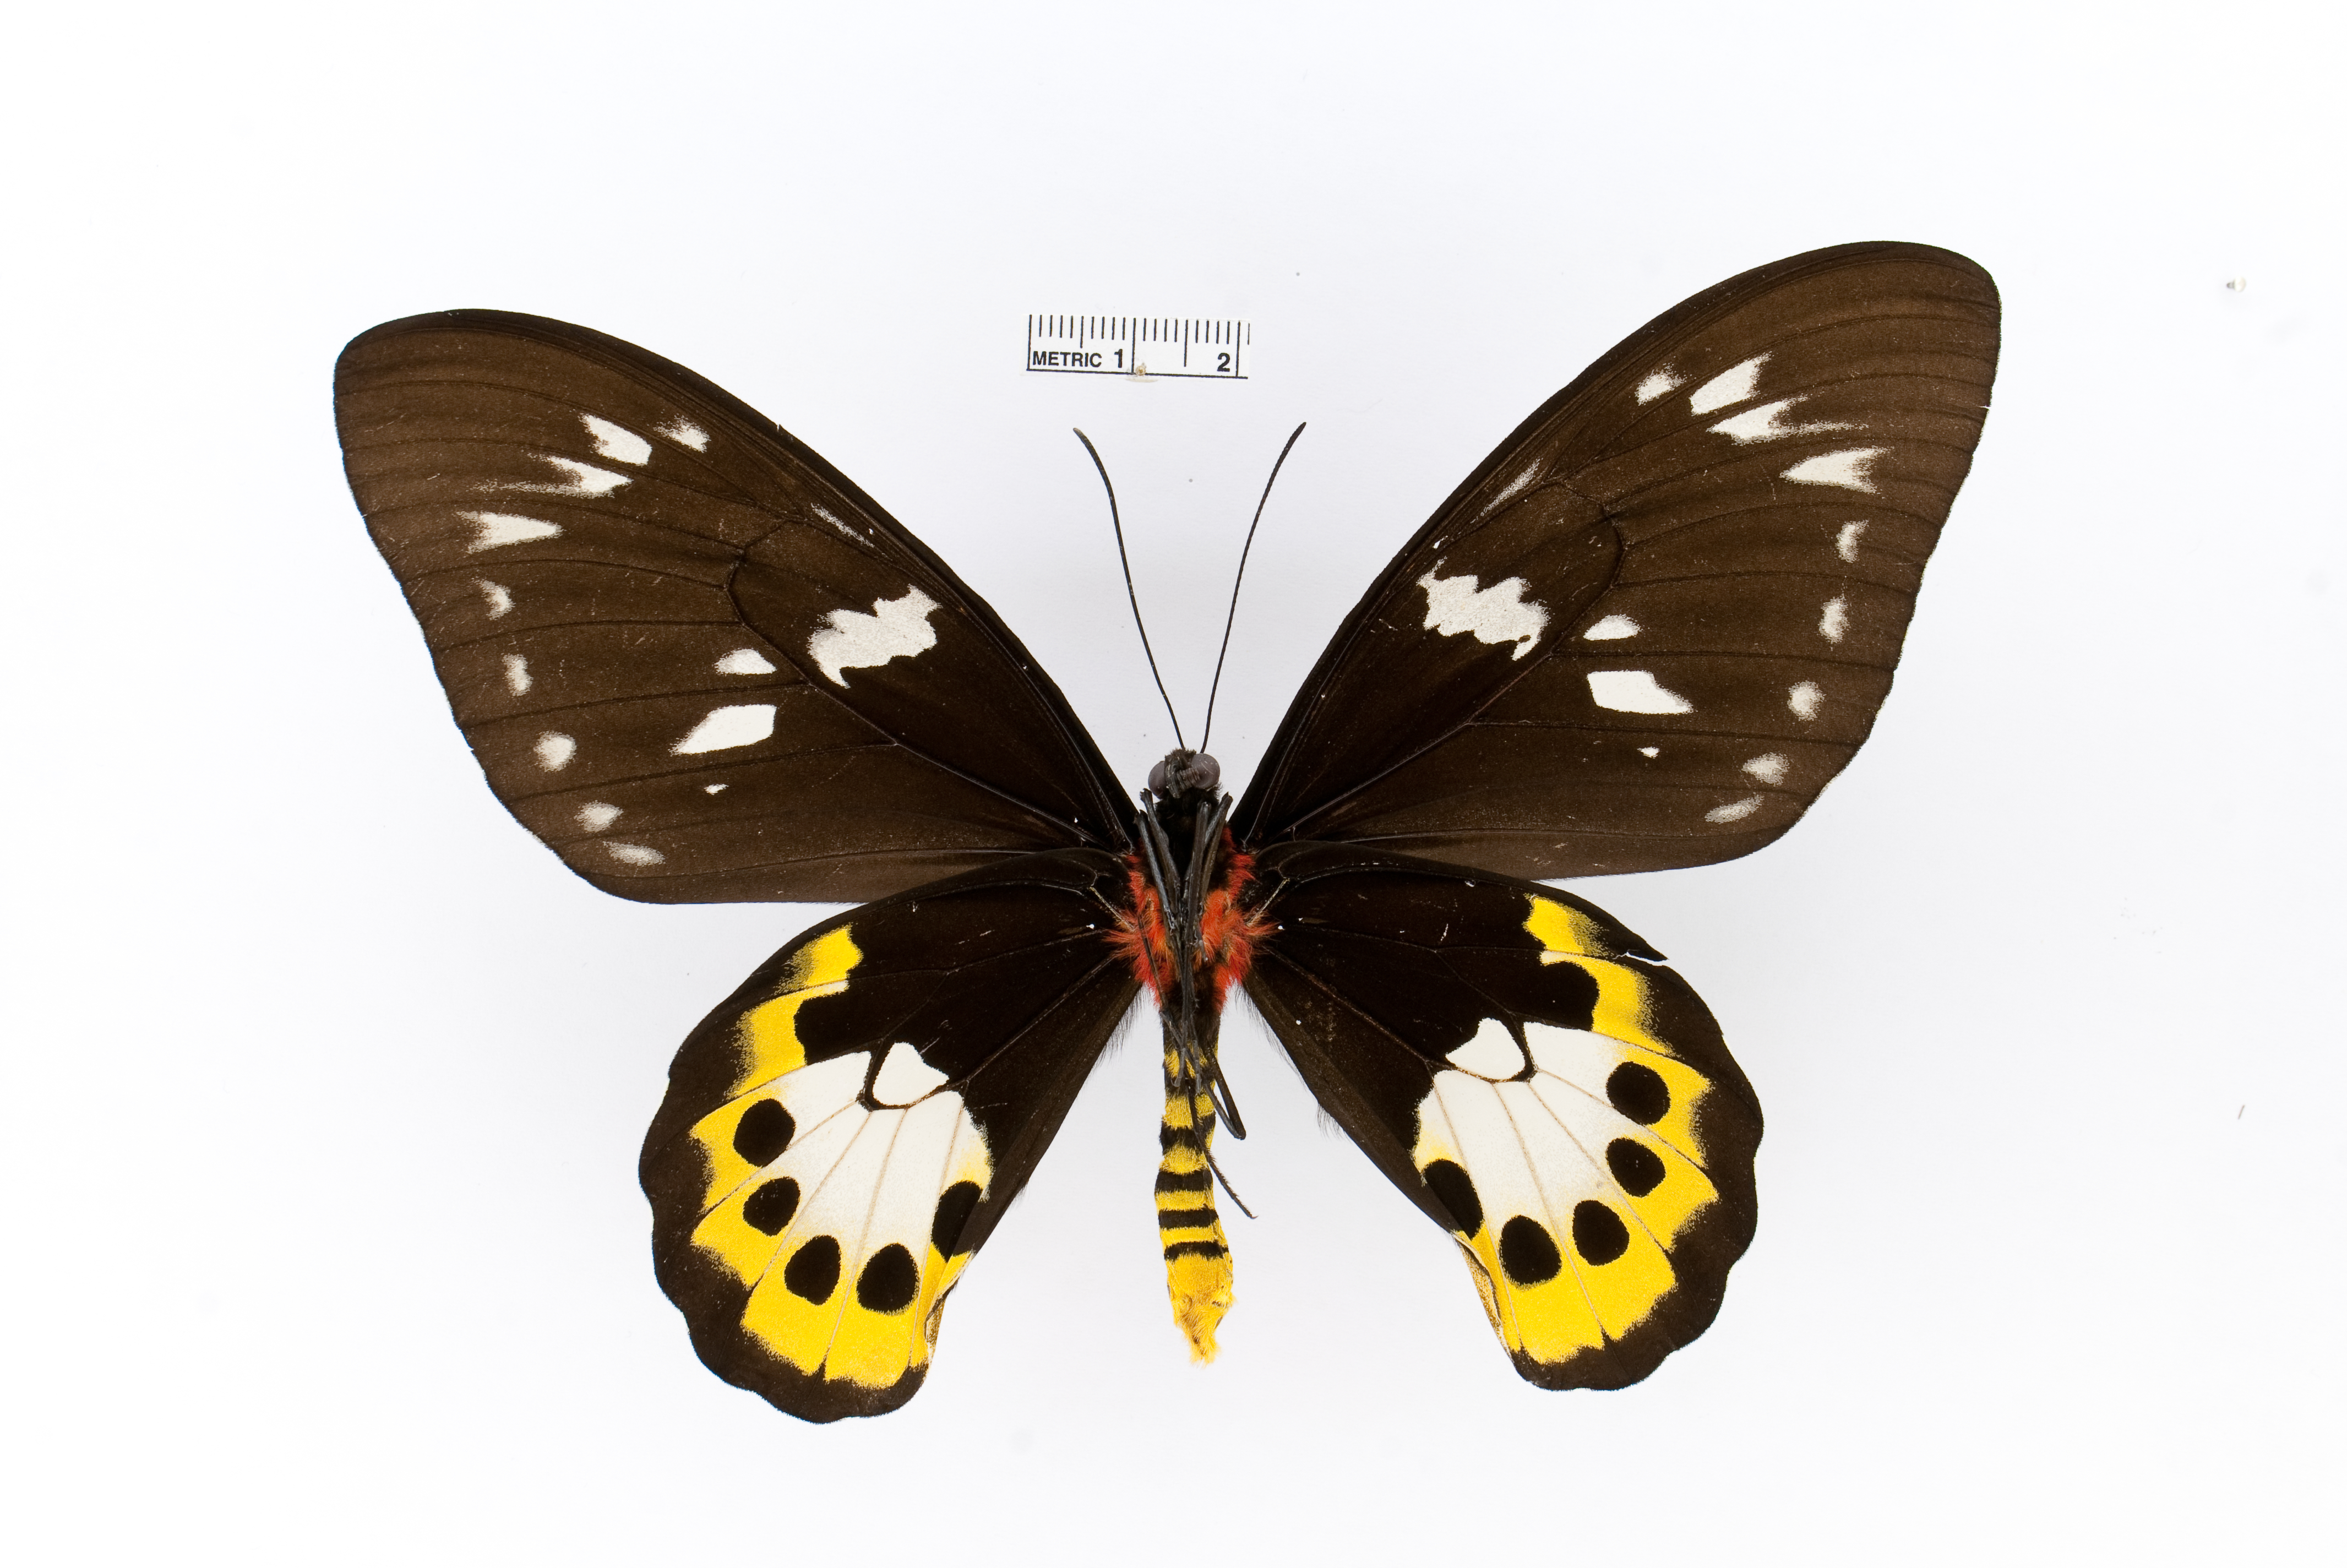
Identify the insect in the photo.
Ornithoptera chimaera
